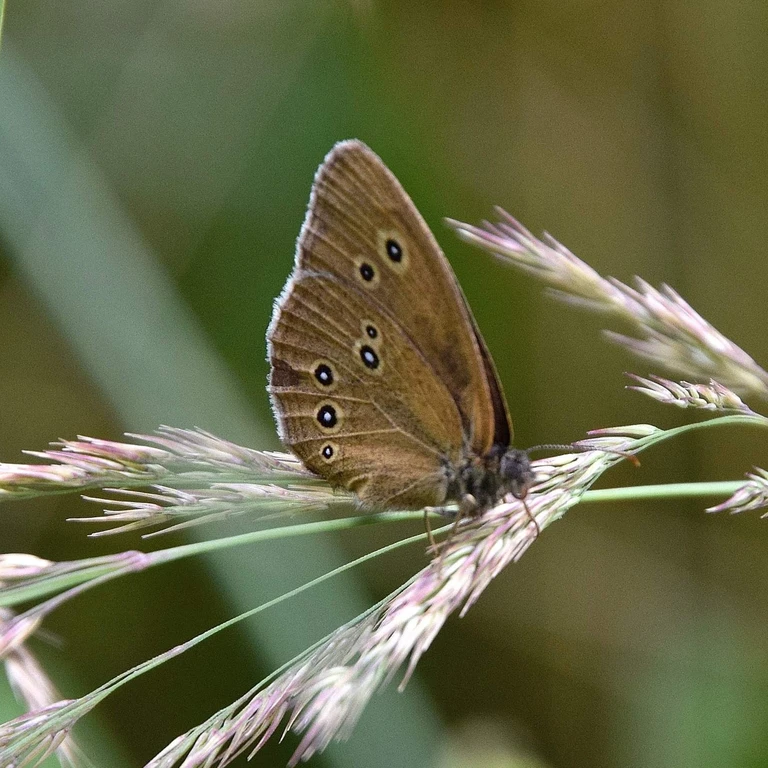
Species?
Aphantopus hyperantus
